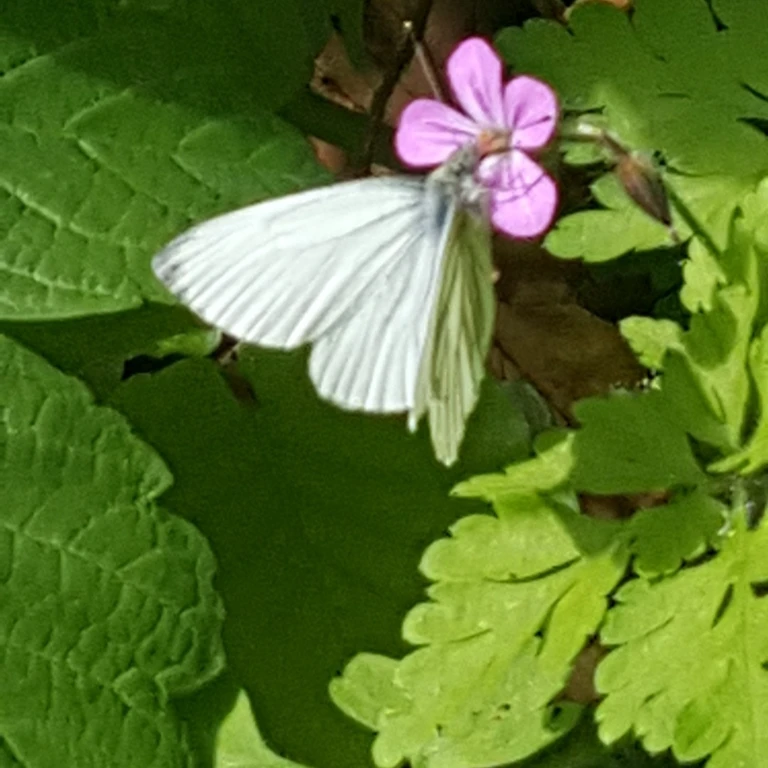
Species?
Pieris napi
